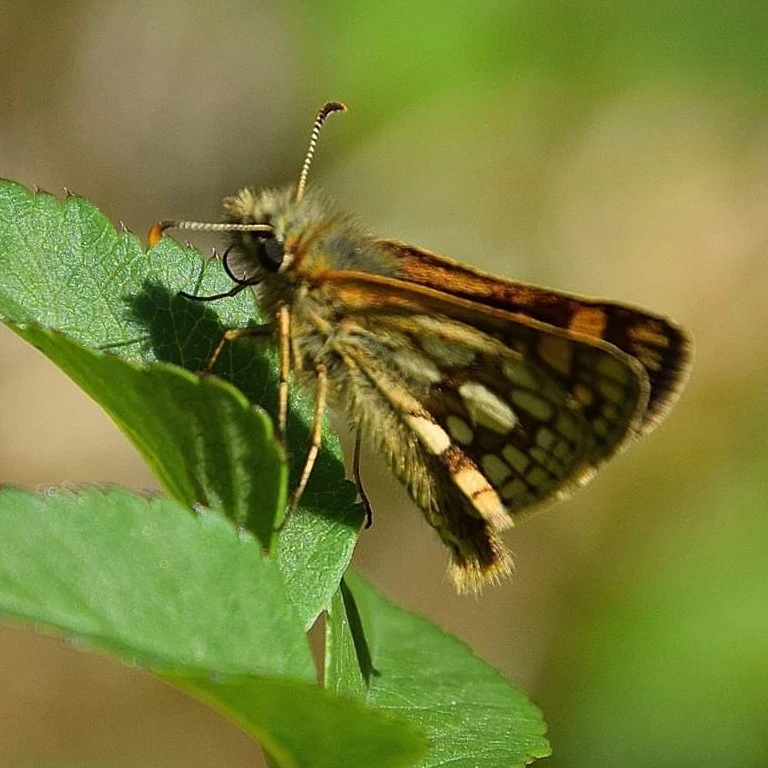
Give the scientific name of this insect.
Carterocephalus palaemon
